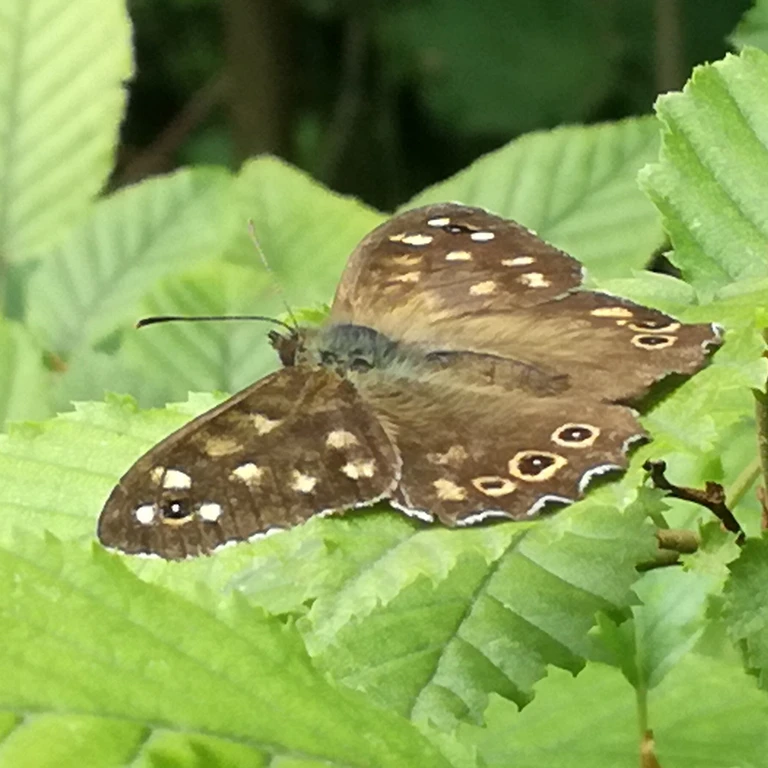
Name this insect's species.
Pararge aegeria
